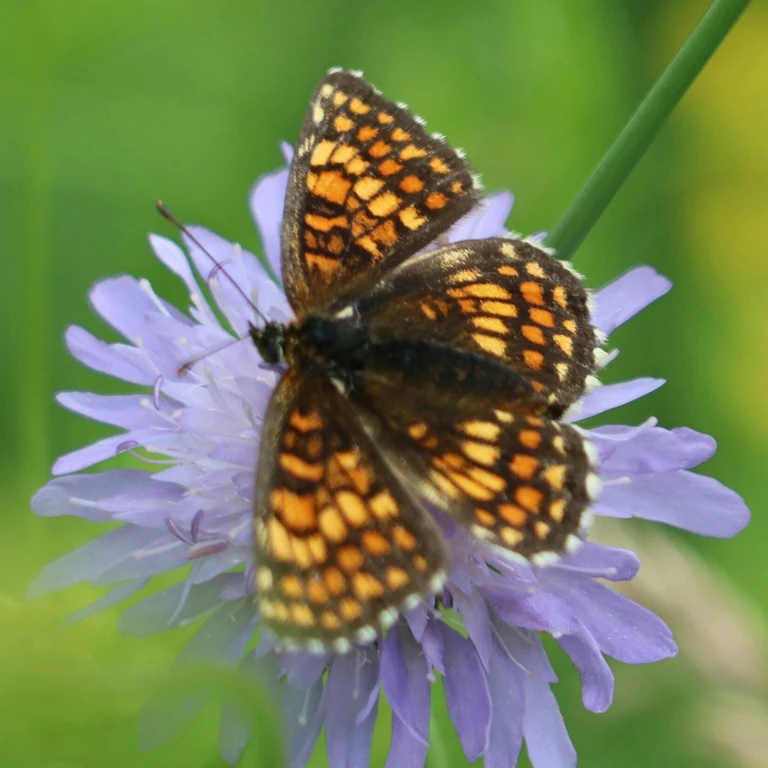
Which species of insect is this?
Melitaea athalia
